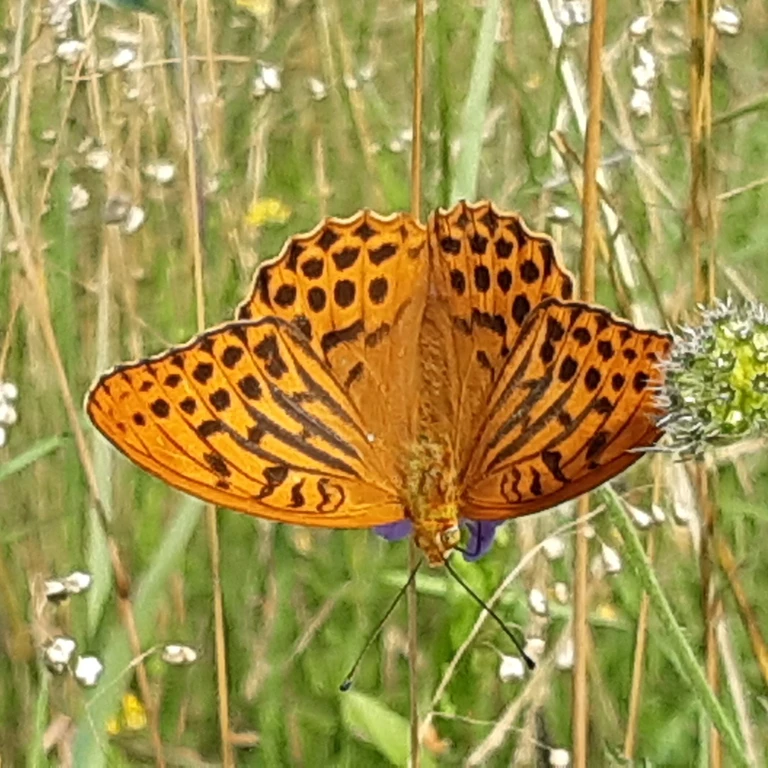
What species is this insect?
Argynnis paphia
